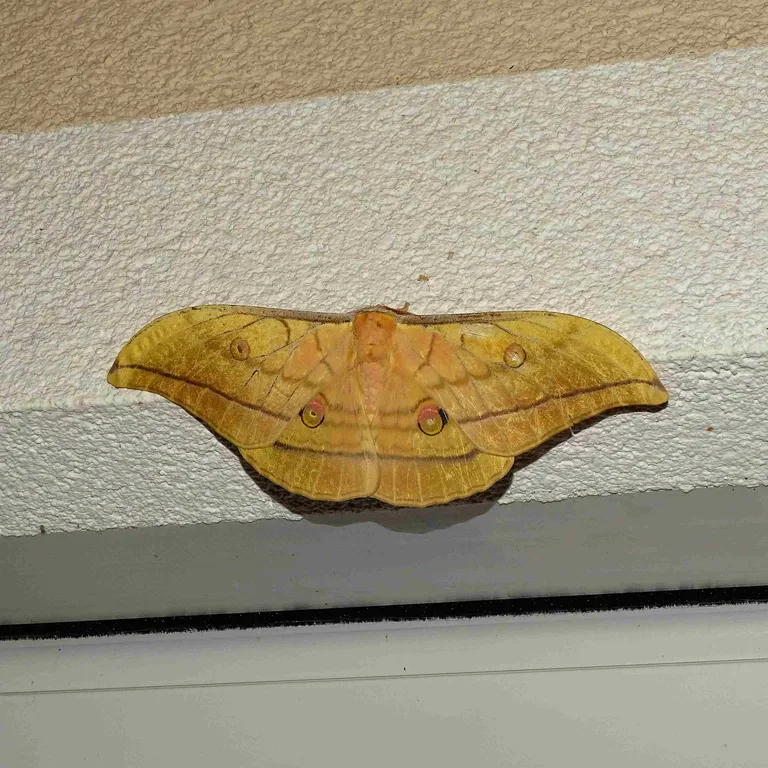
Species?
Antheraea yamamai
